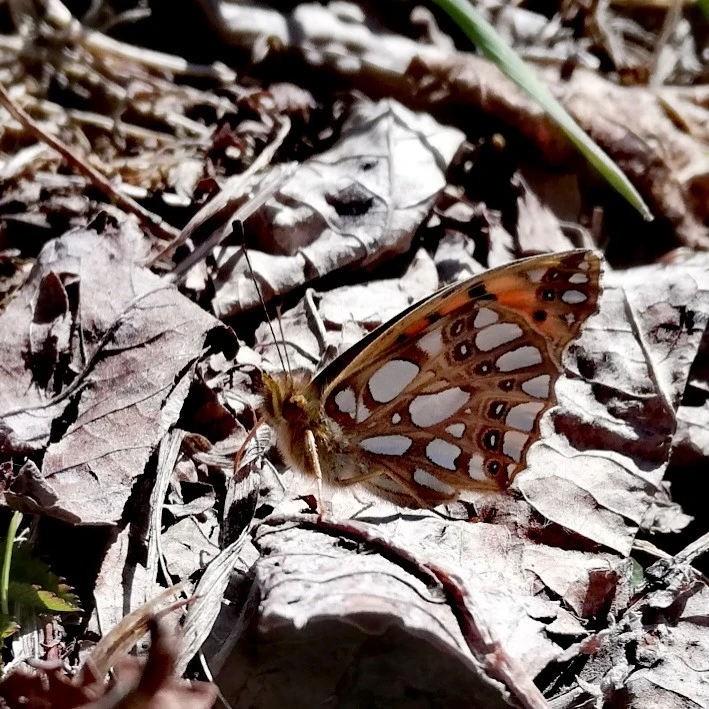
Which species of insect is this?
Issoria lathonia
